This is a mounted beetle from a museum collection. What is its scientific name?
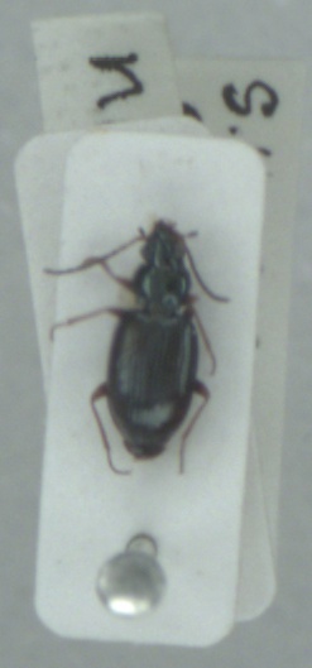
Bembidion deletum
